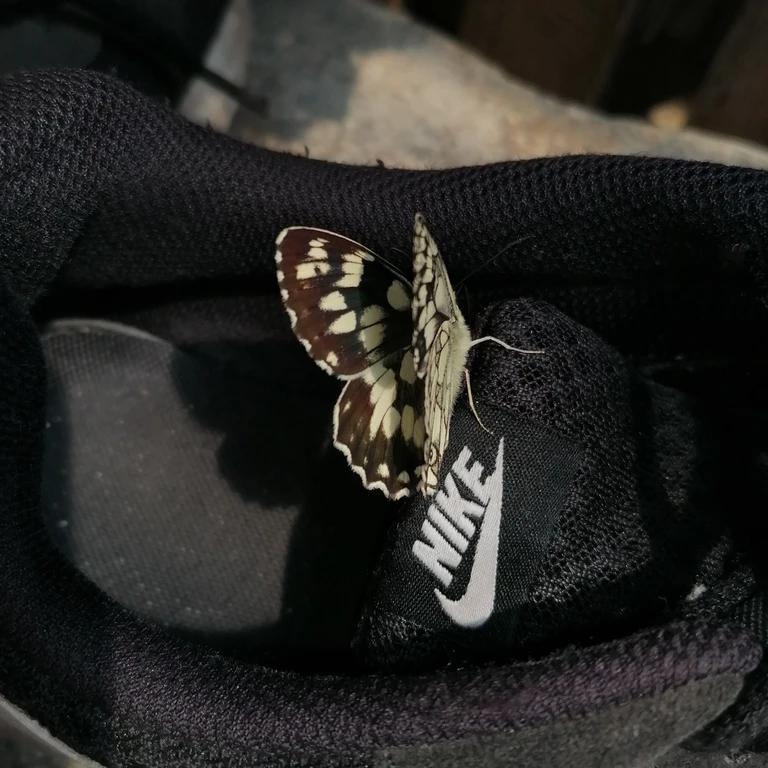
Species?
Melanargia galathea
